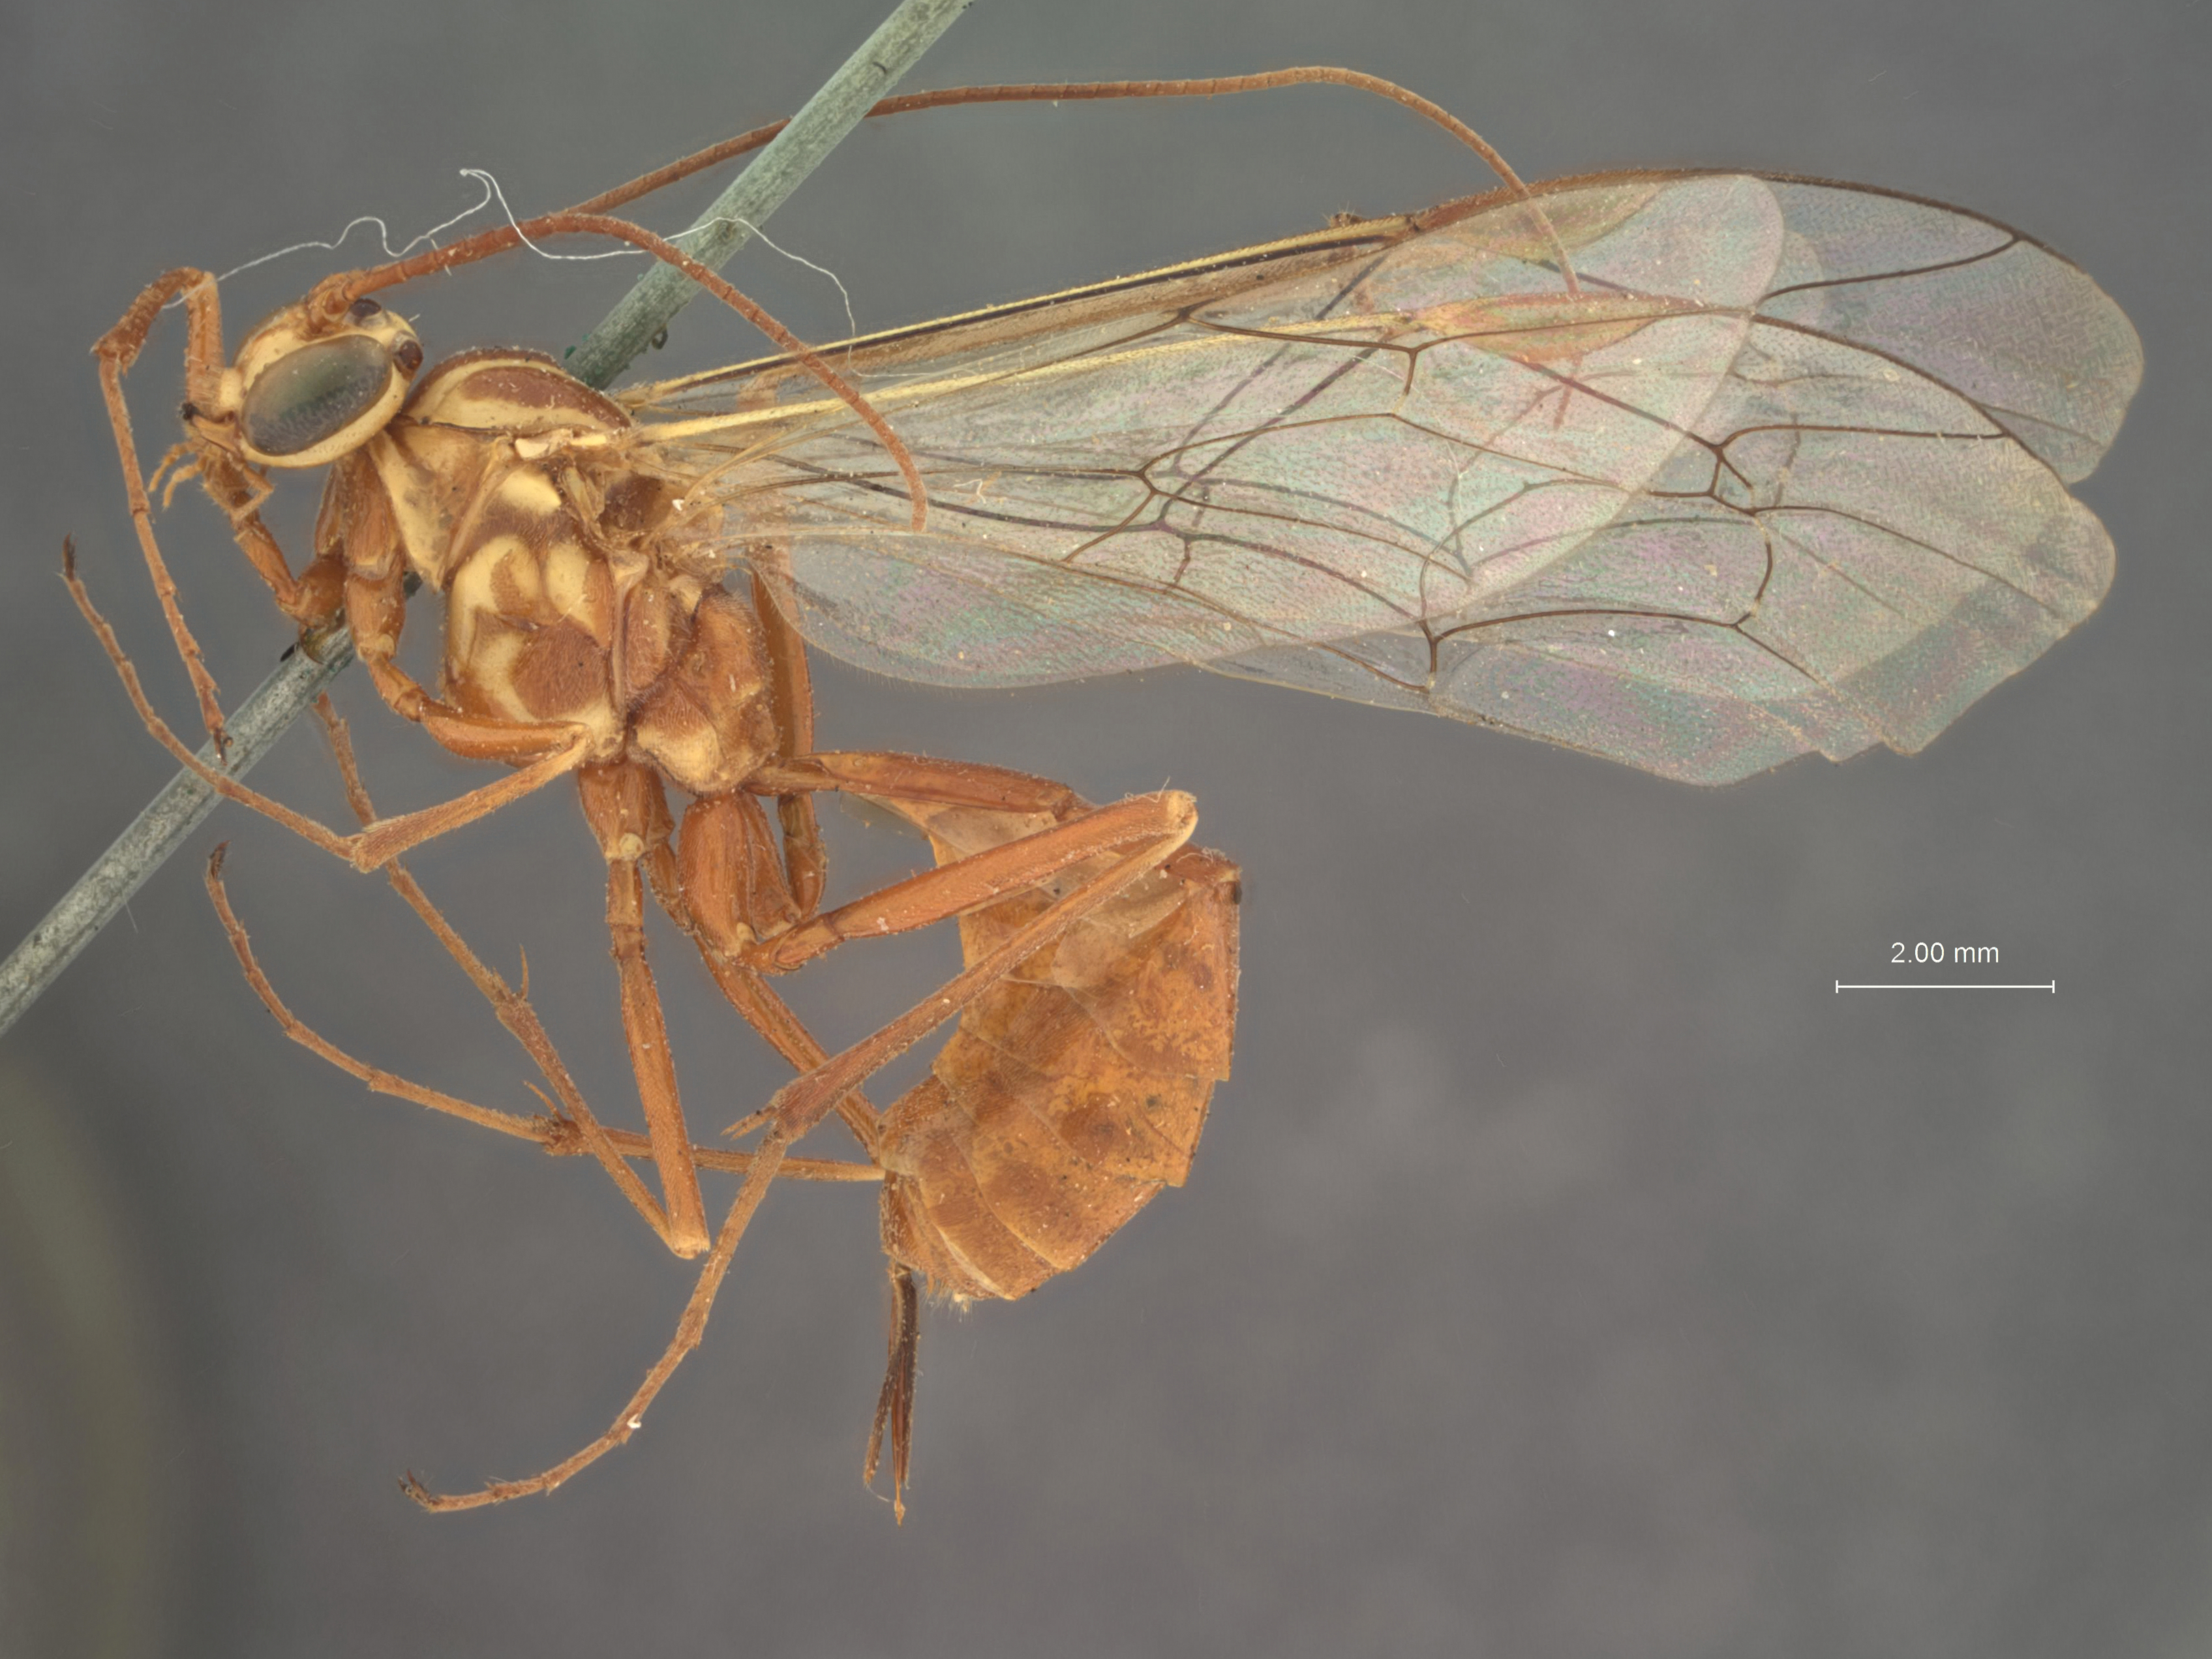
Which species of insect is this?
Paniscus pulcher
